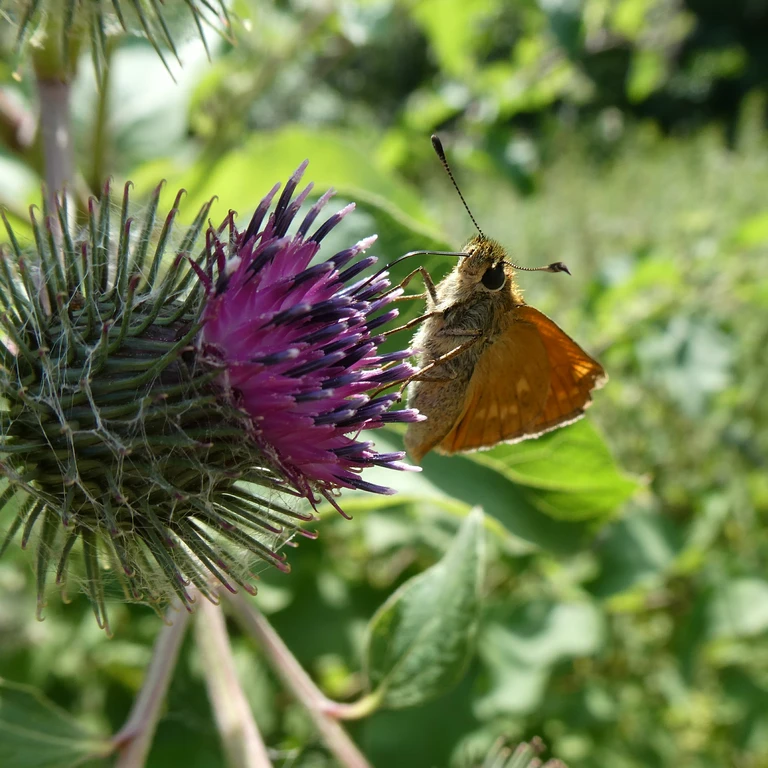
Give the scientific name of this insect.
Ochlodes sylvanus (also Ochlodes venata)
